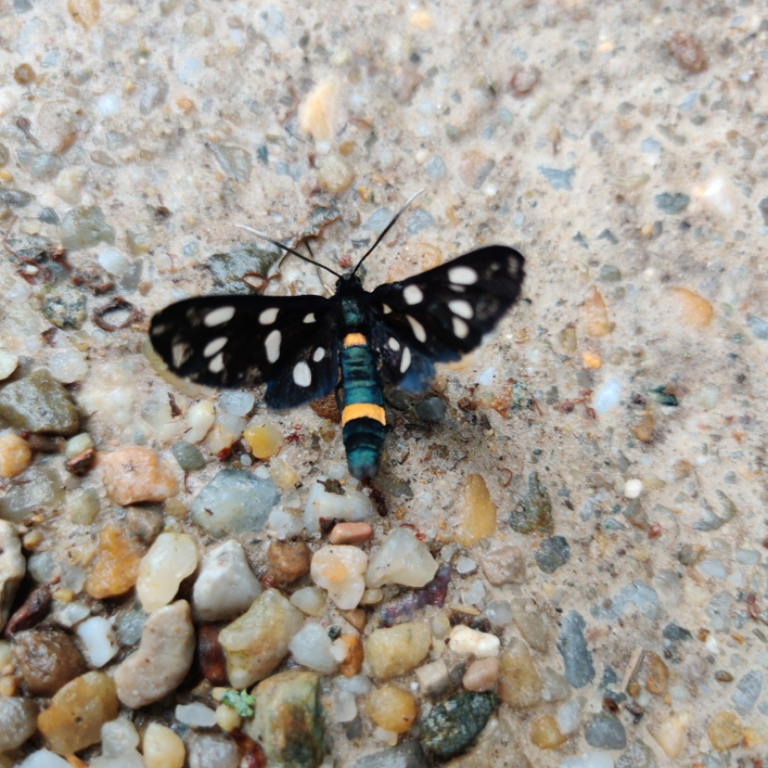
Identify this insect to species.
Amata phegea
